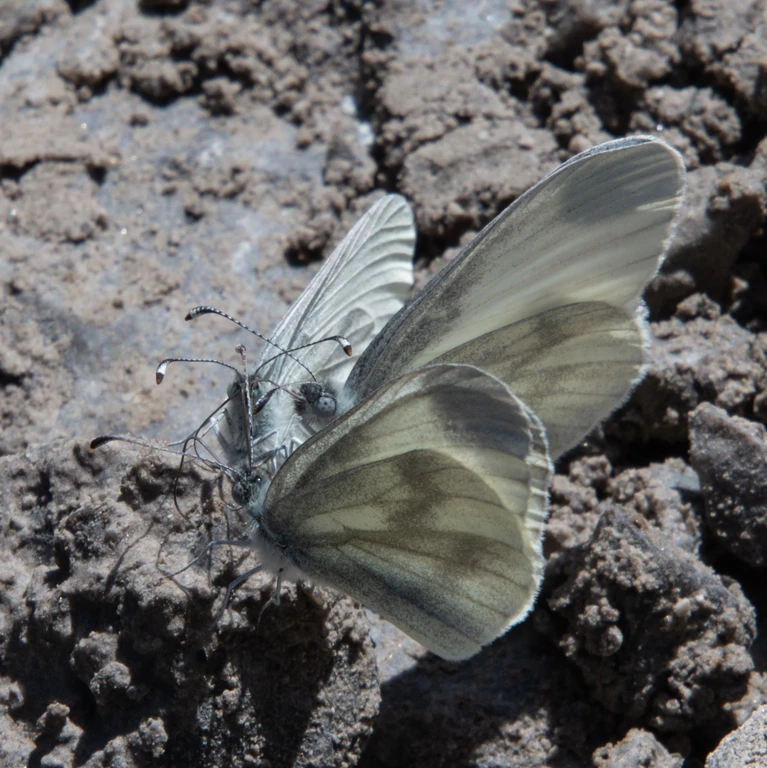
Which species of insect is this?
Leptidea sinapis/juvernica
